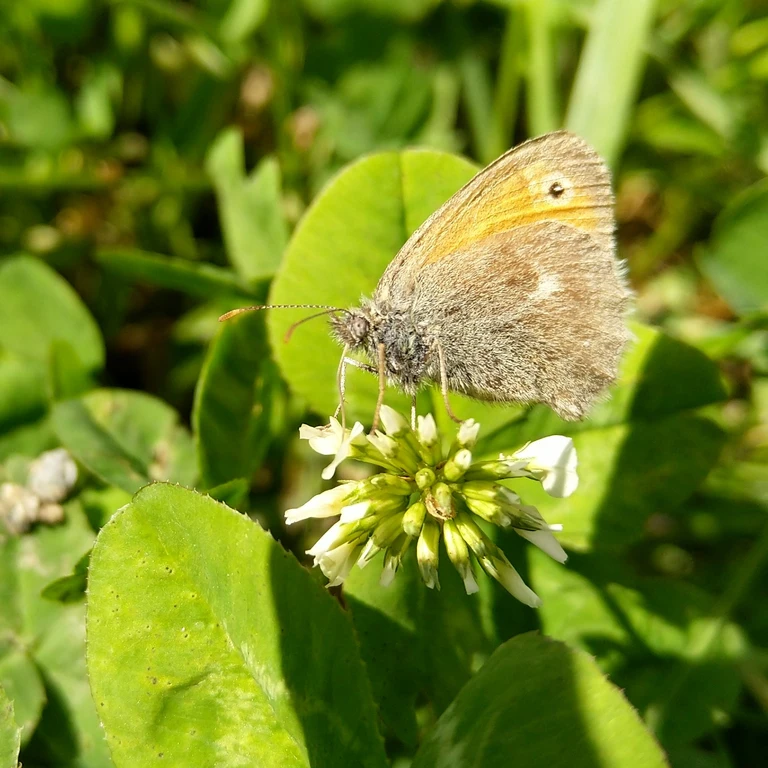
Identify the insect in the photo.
Coenonympha pamphilus
